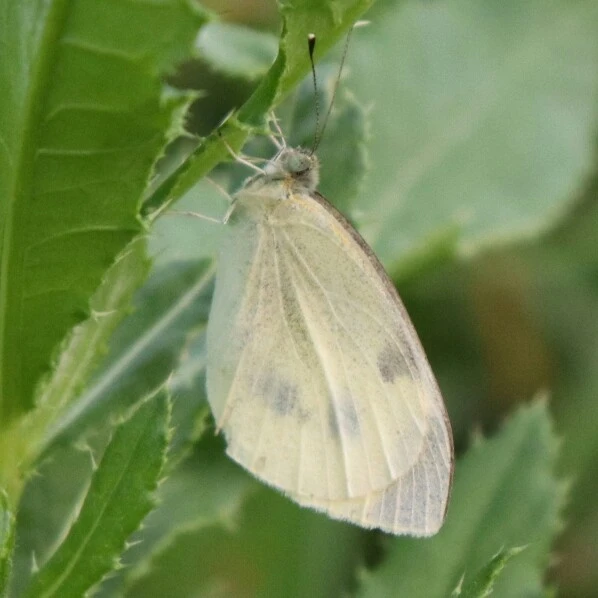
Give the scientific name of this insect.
Pieris rapae
